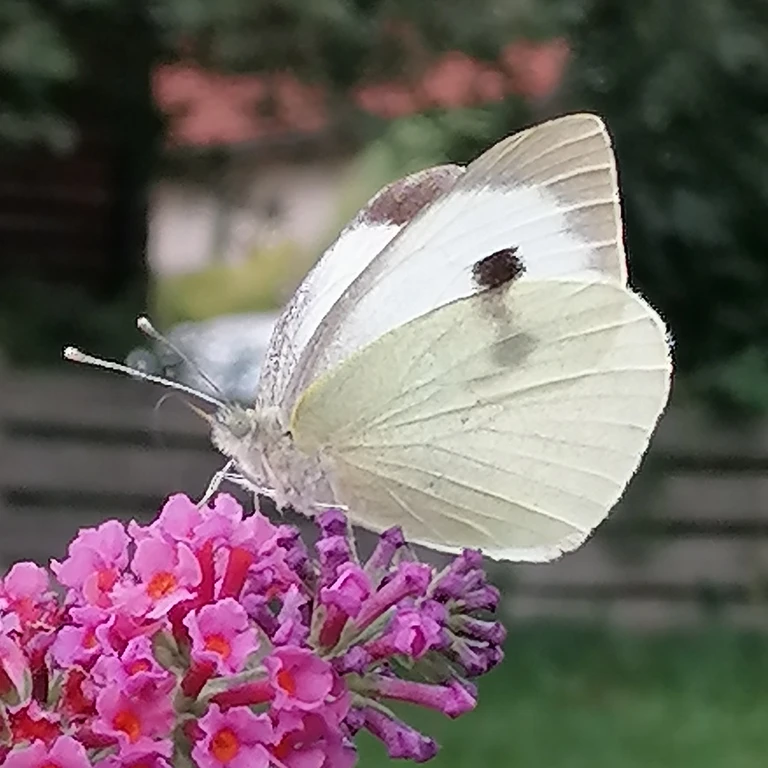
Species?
Pieris brassicae
